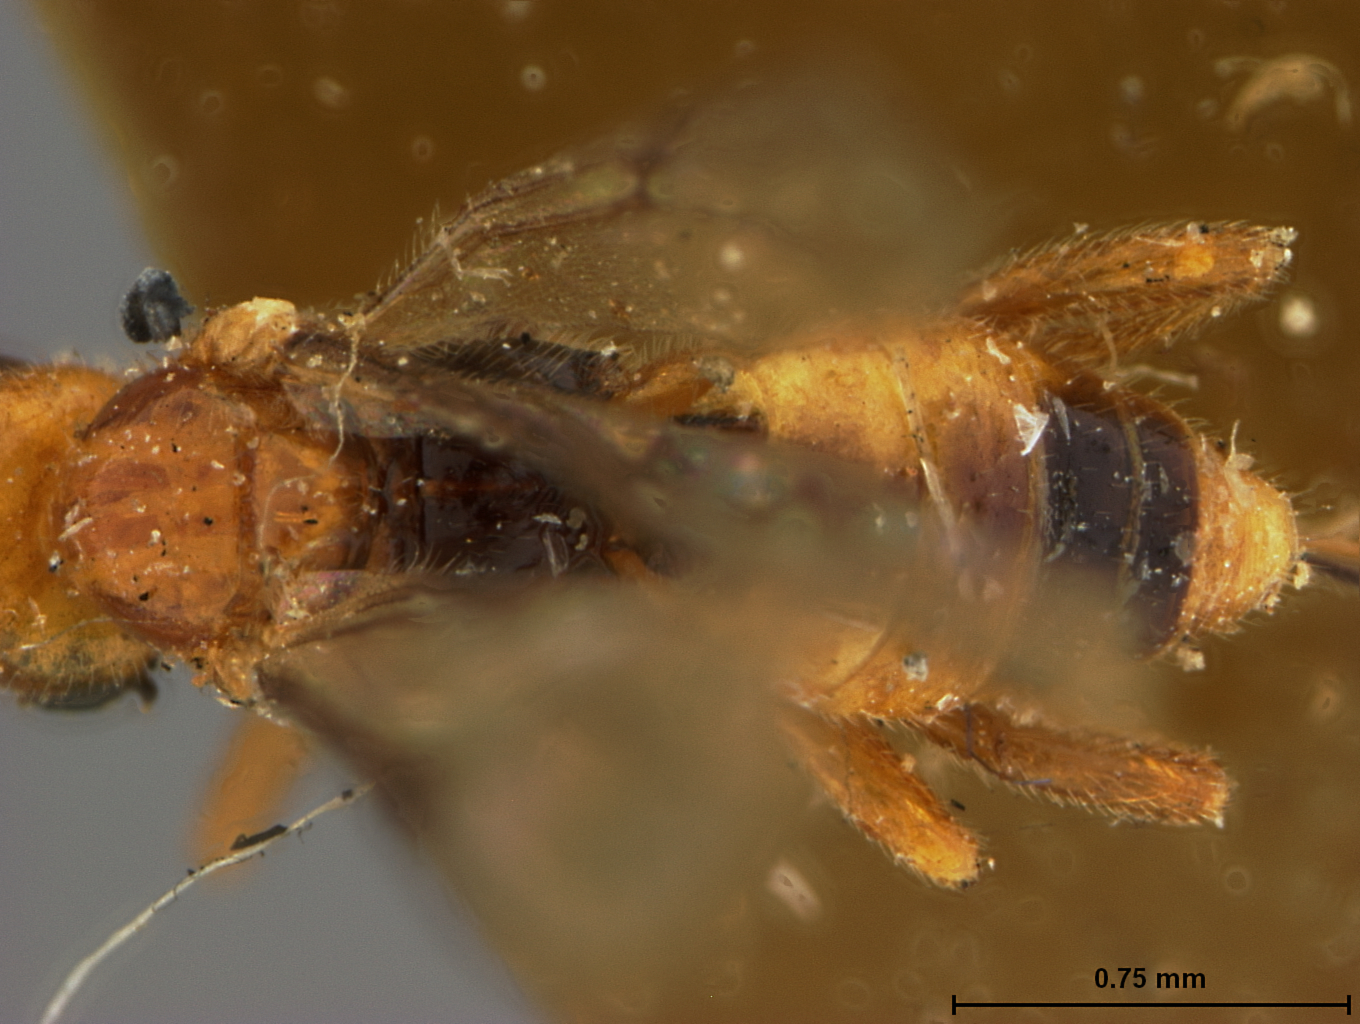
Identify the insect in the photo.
Bracon japella
